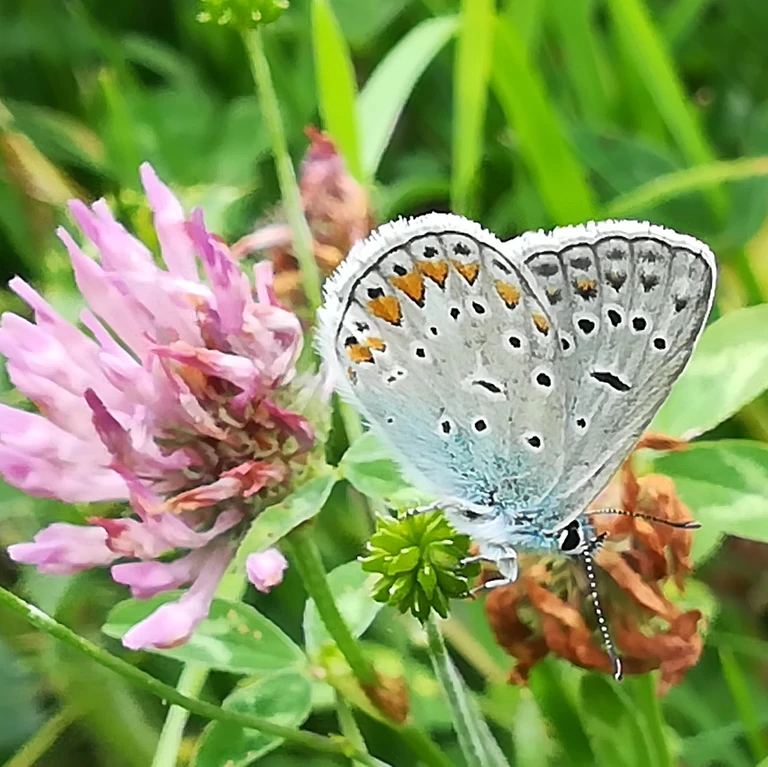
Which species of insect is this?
Polyommatus icarus
